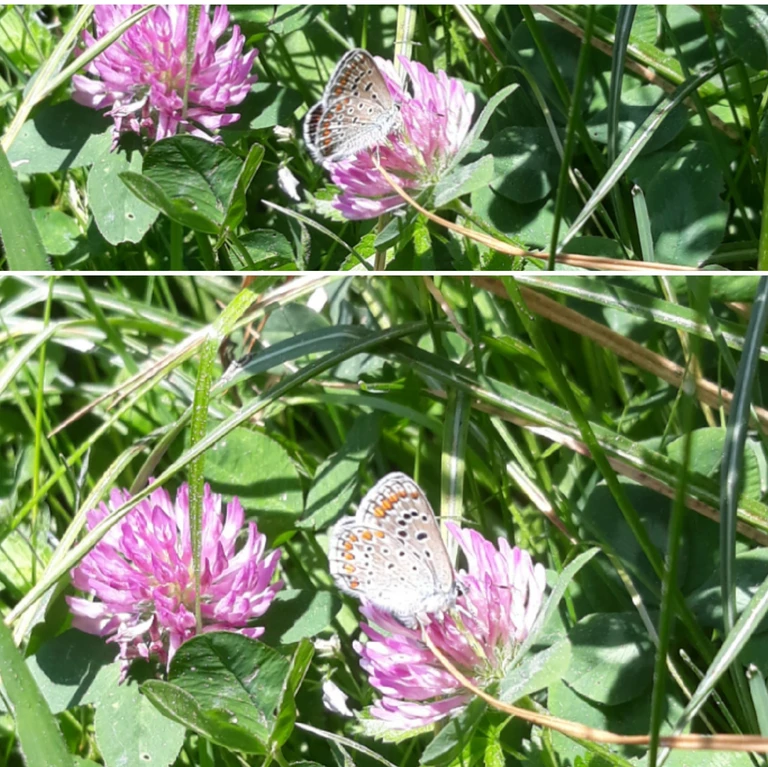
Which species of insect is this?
Polyommatus icarus
